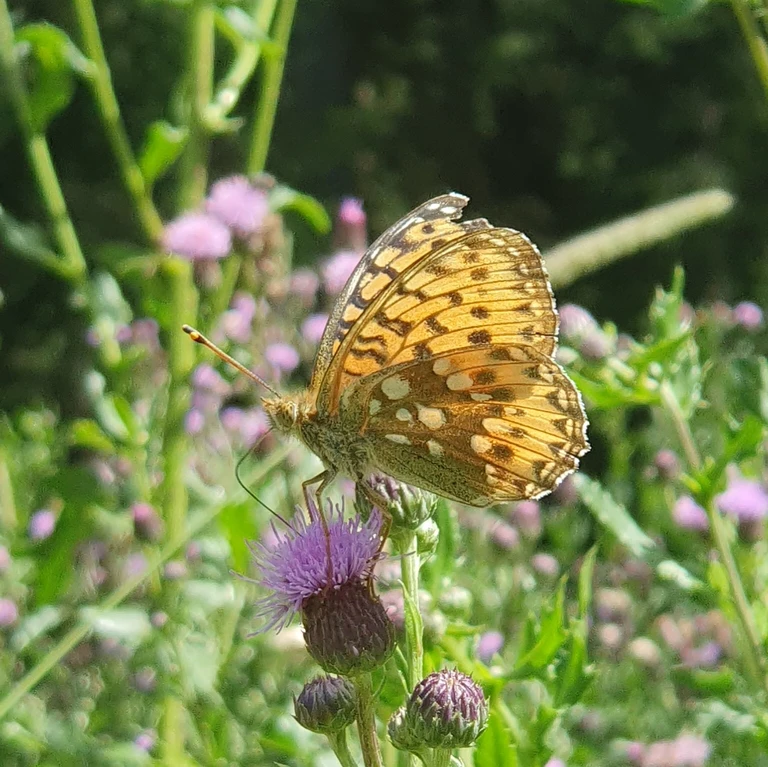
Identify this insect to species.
Speyeria aglaja
